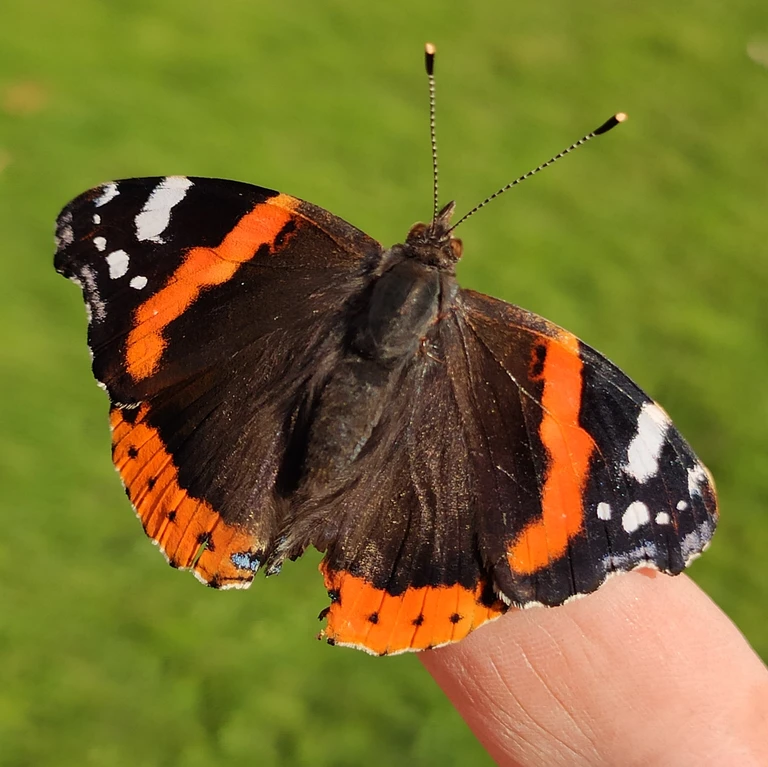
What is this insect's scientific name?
Vanessa atalanta
